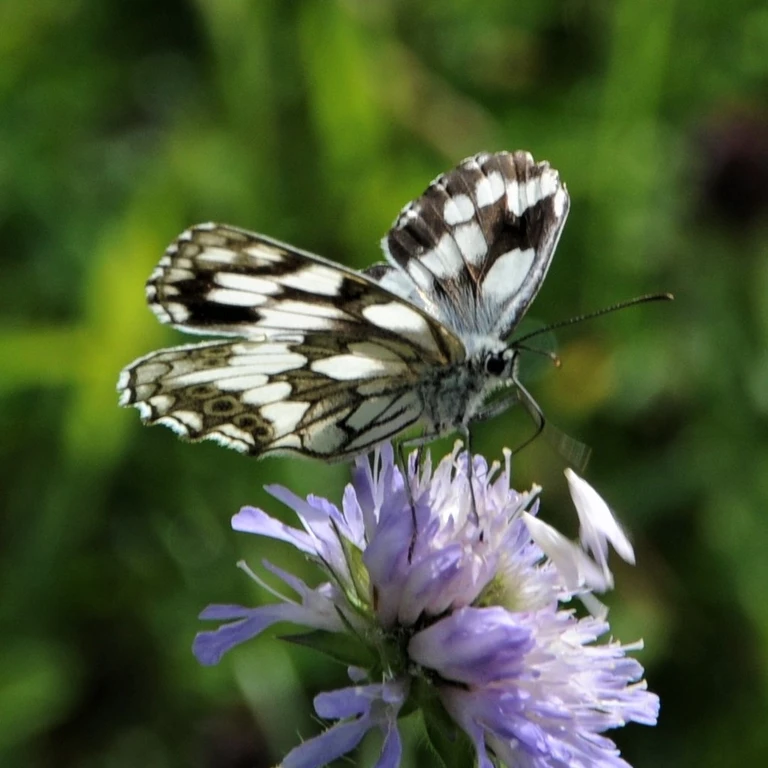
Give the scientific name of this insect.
Melanargia galathea
